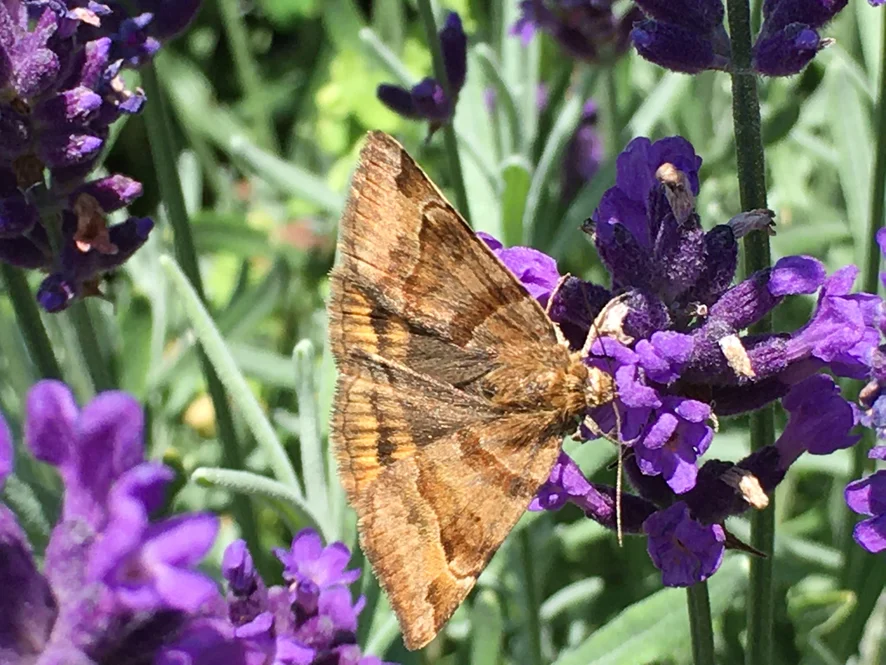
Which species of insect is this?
Euclidia glyphica
